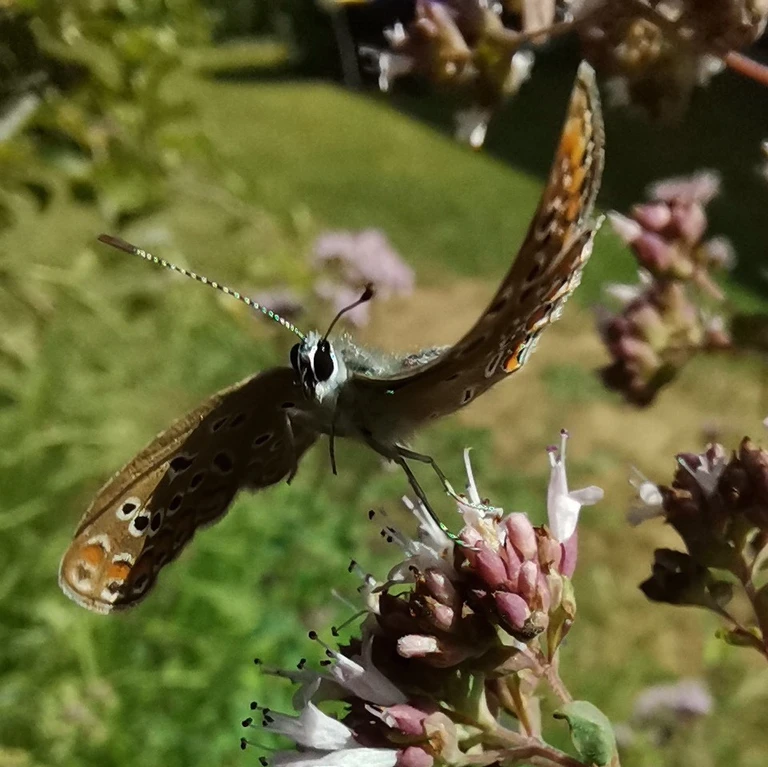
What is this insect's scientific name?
Polyommatus icarus
